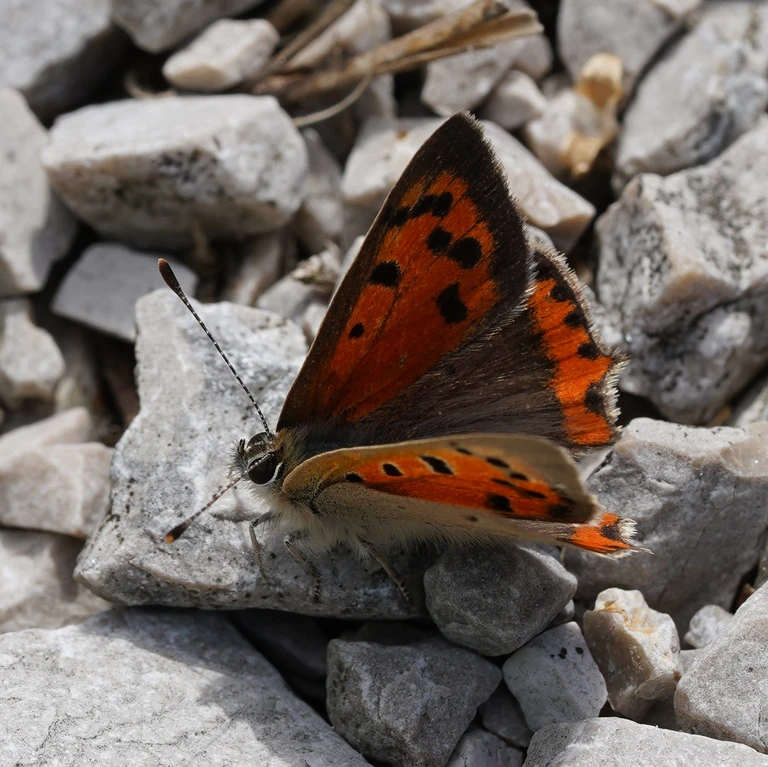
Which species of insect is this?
Lycaena phlaeas
